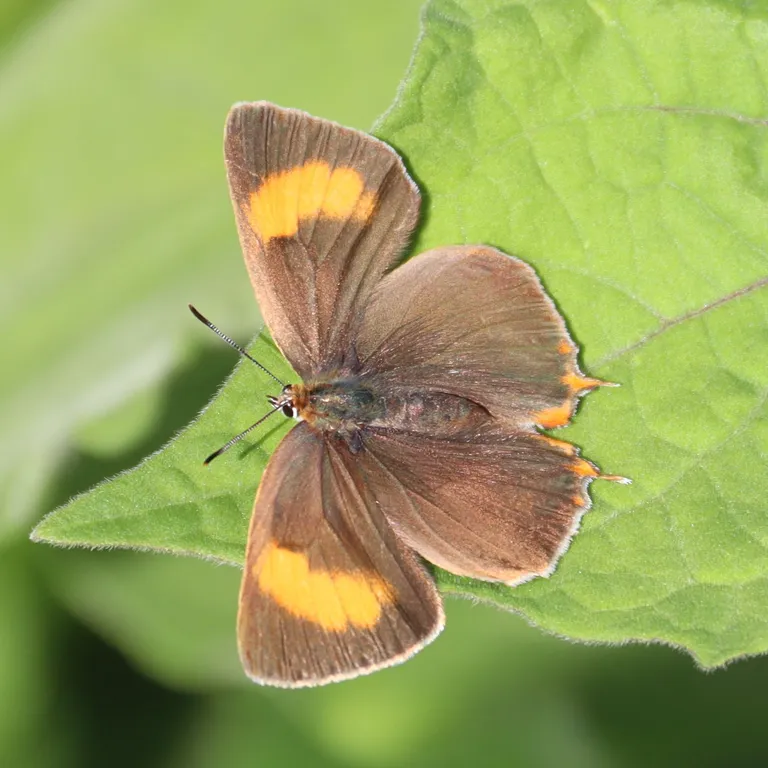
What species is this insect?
Thecla betulae
